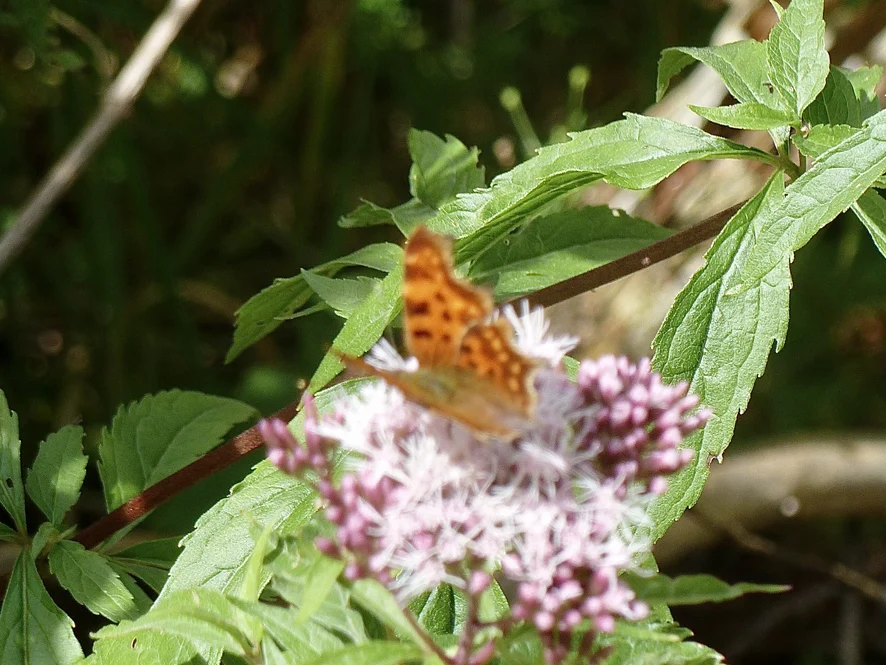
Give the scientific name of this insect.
Polygonia c-album
